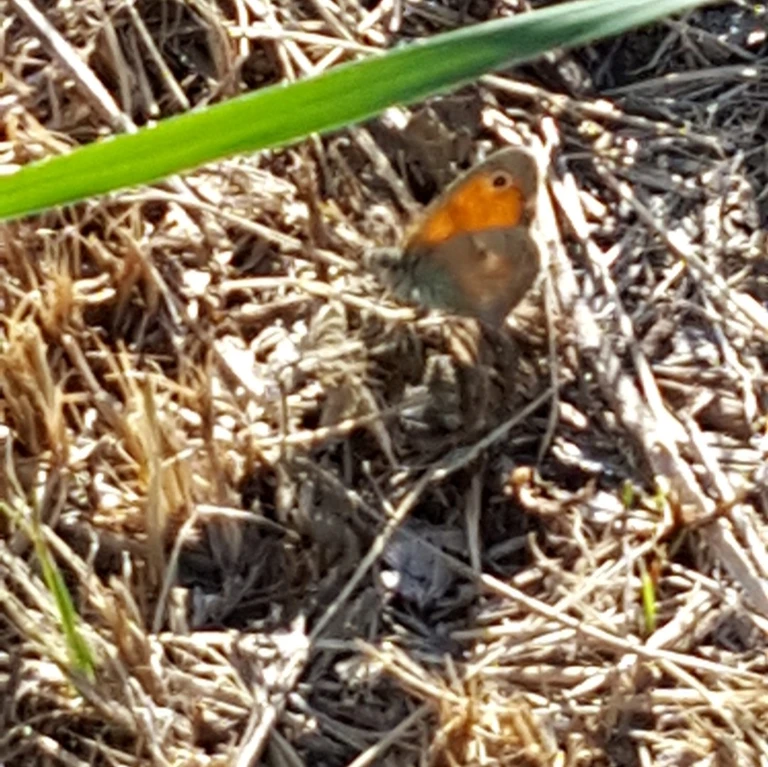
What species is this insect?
Coenonympha pamphilus
